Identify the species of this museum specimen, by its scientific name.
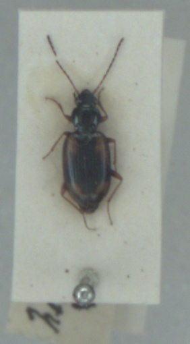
Bembidion bualei
